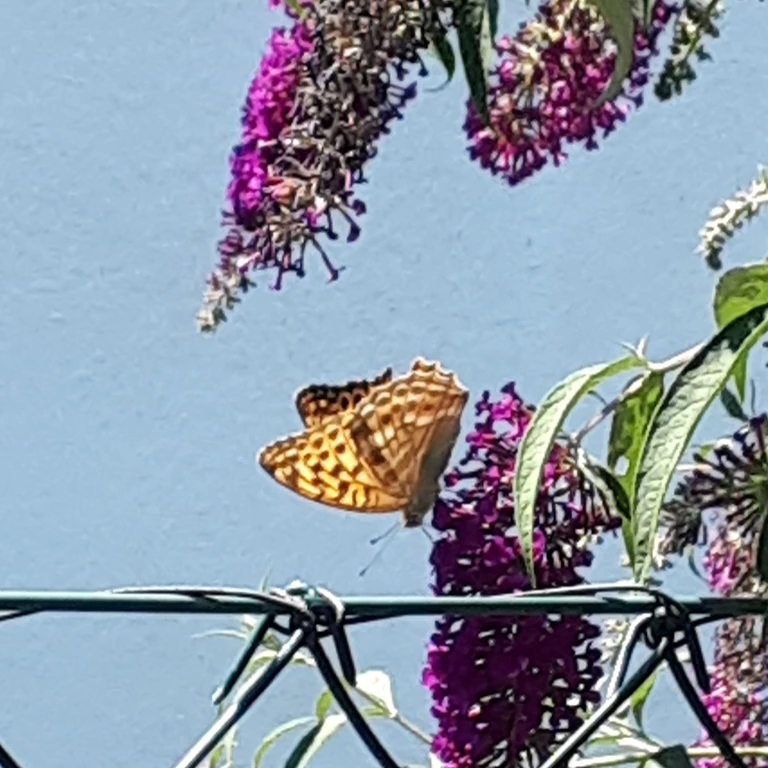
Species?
Argynnis paphia
